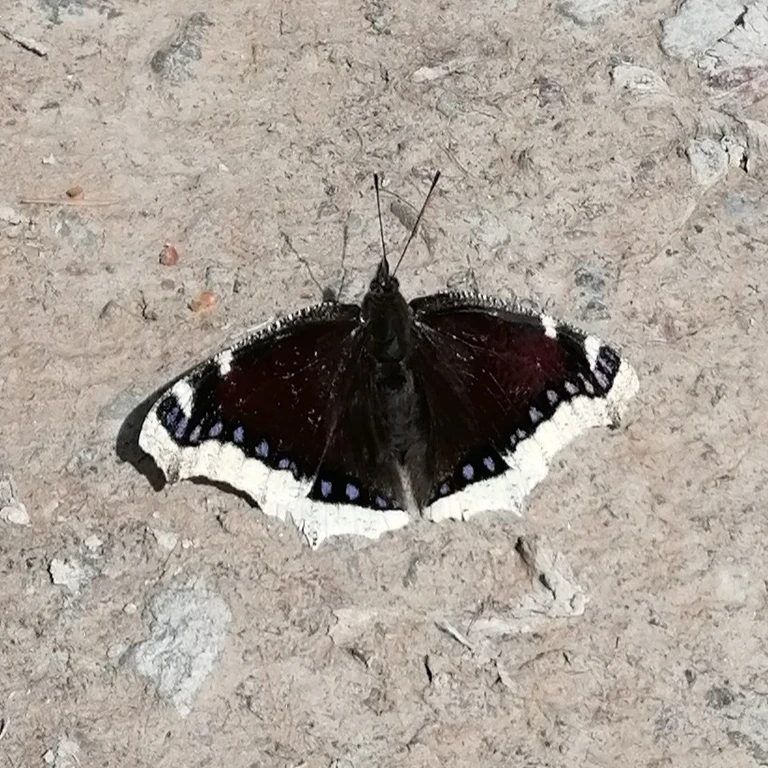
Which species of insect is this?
Nymphalis antiopa
